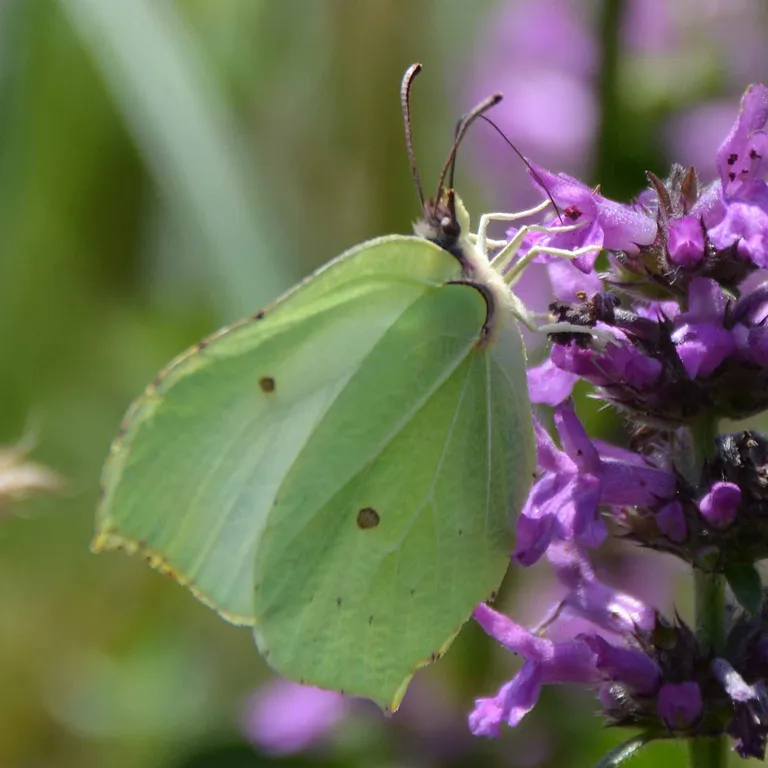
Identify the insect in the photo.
Gonepteryx rhamni
